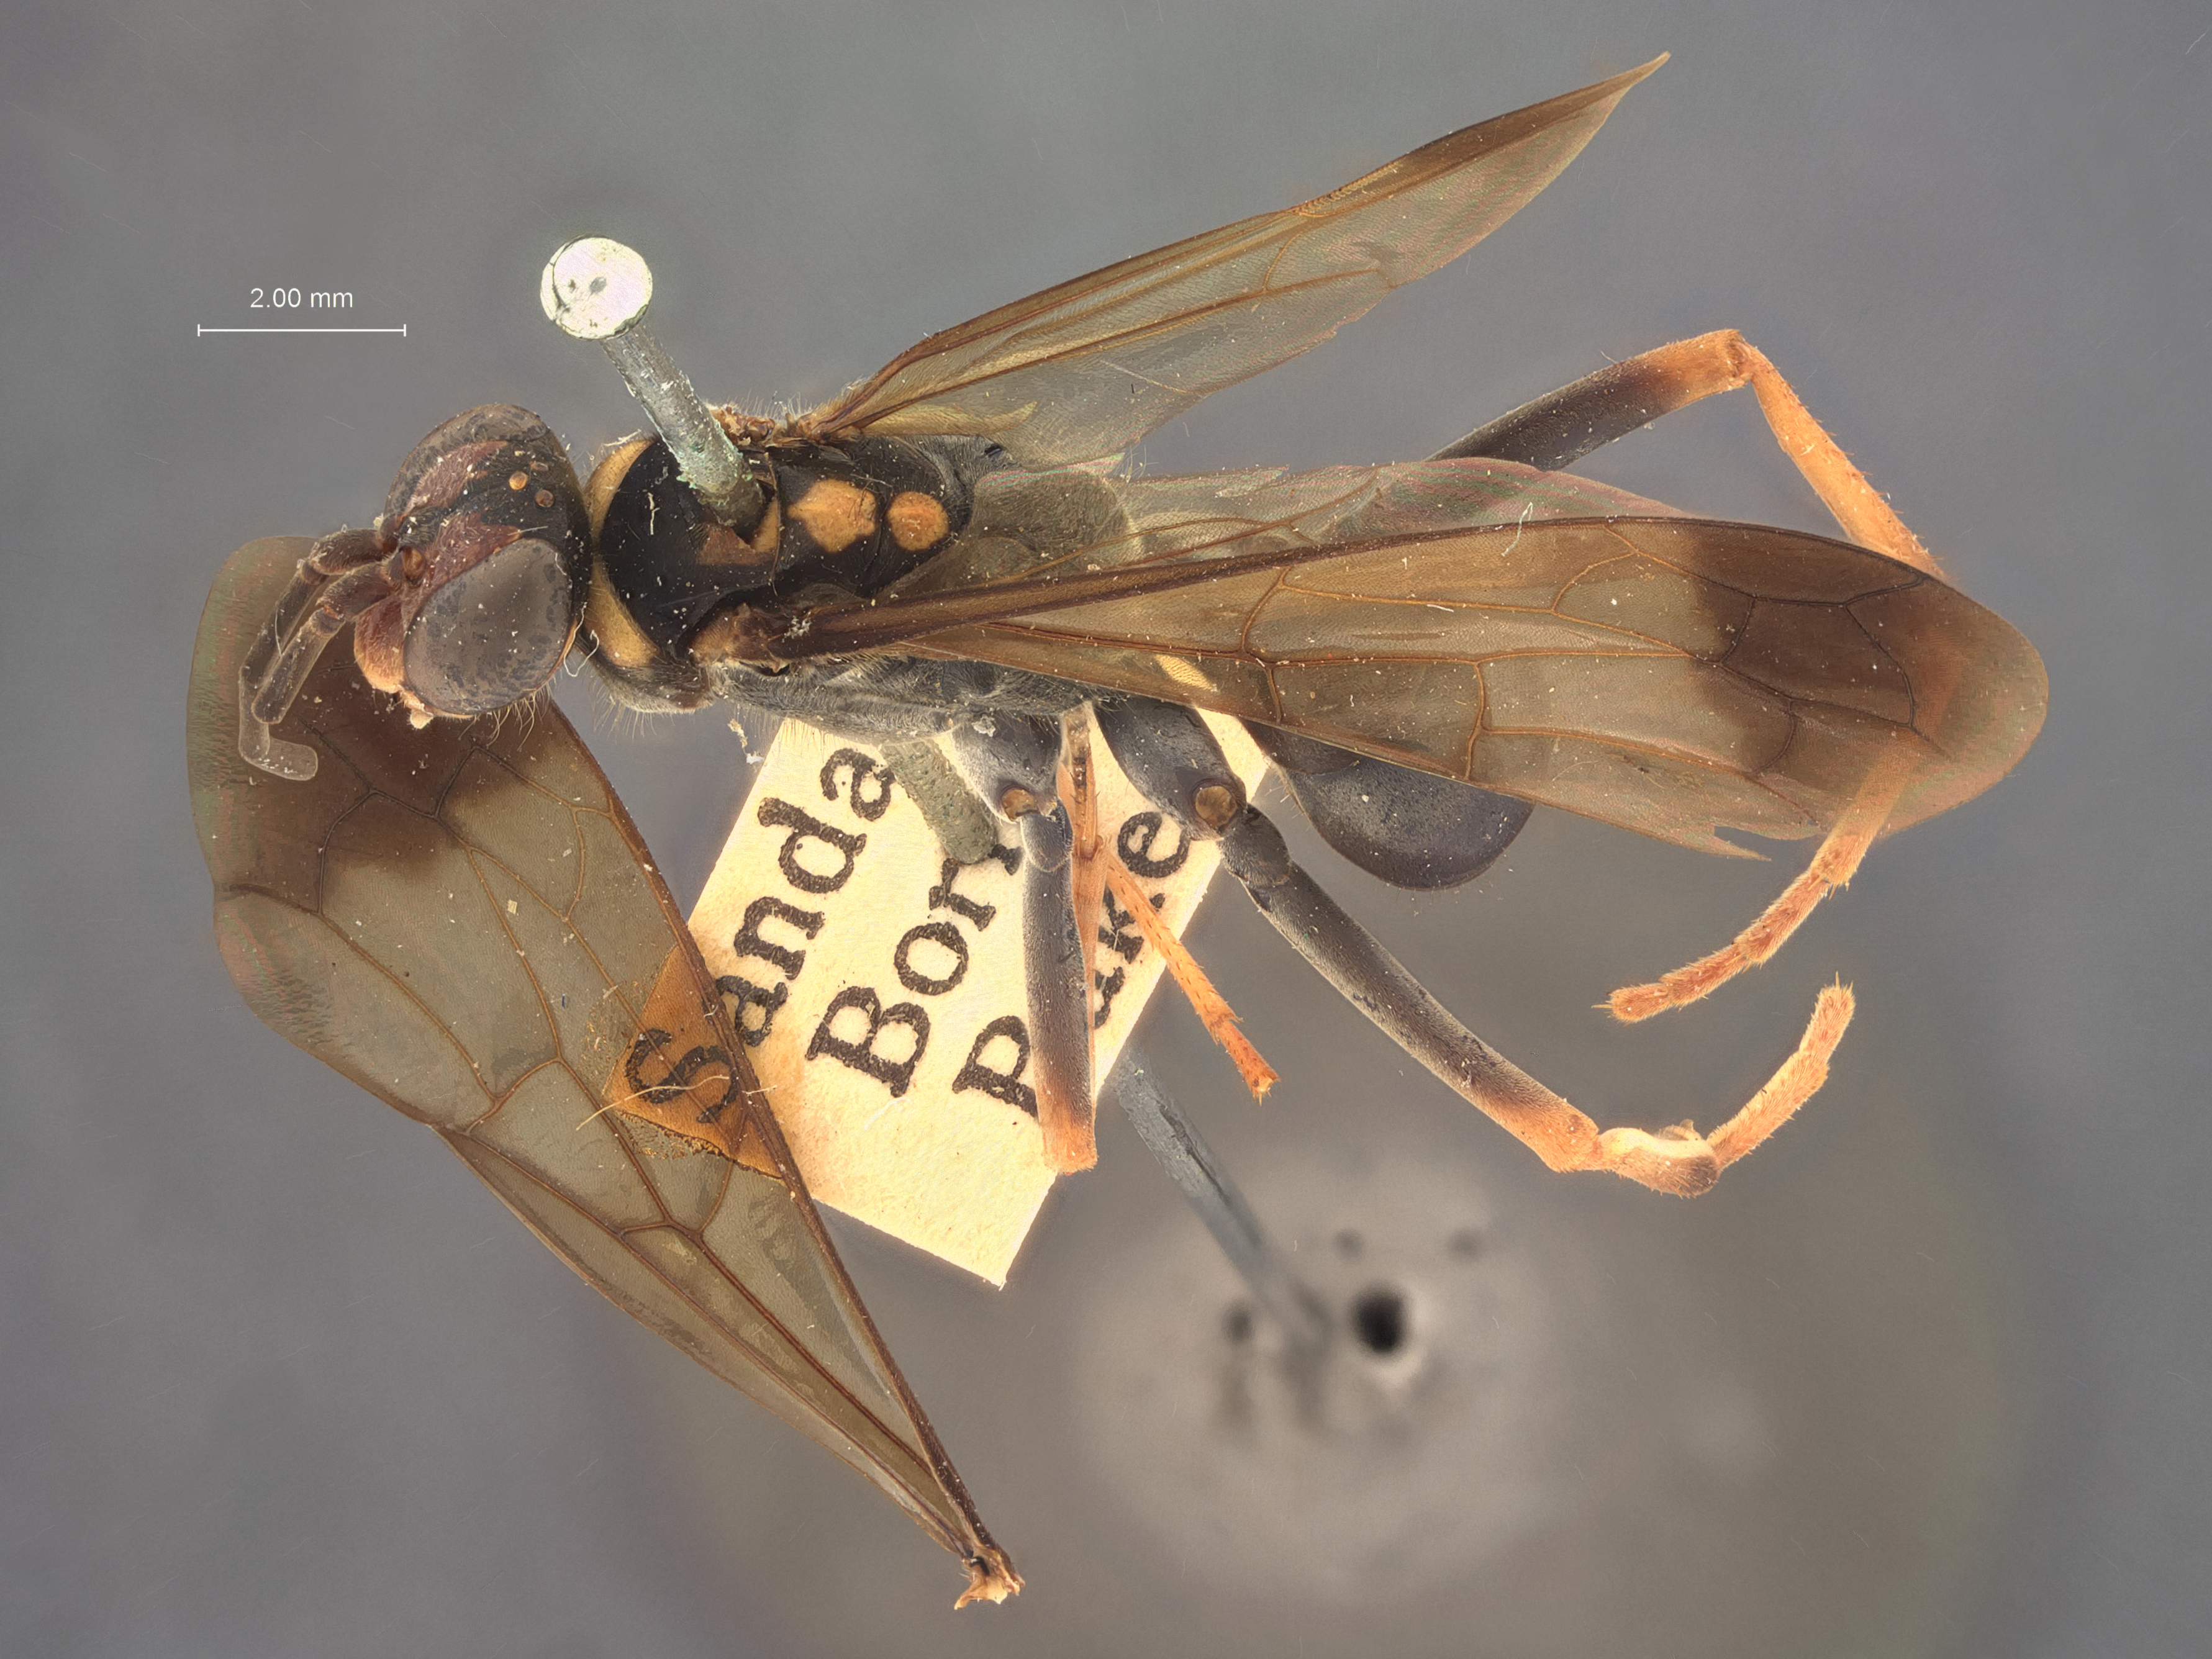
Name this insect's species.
Monodontonyx approximatus
